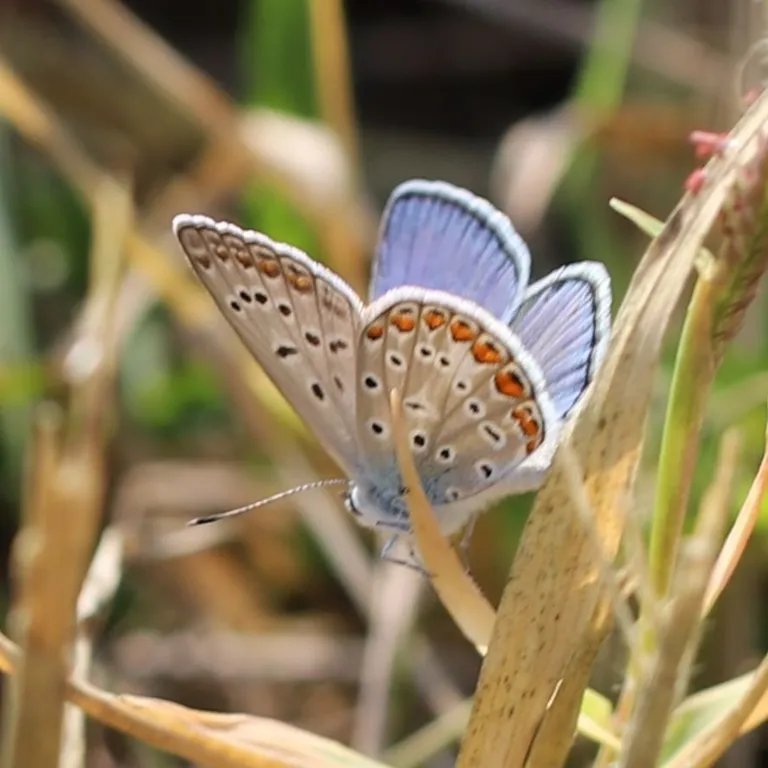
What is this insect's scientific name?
Polyommatus icarus
